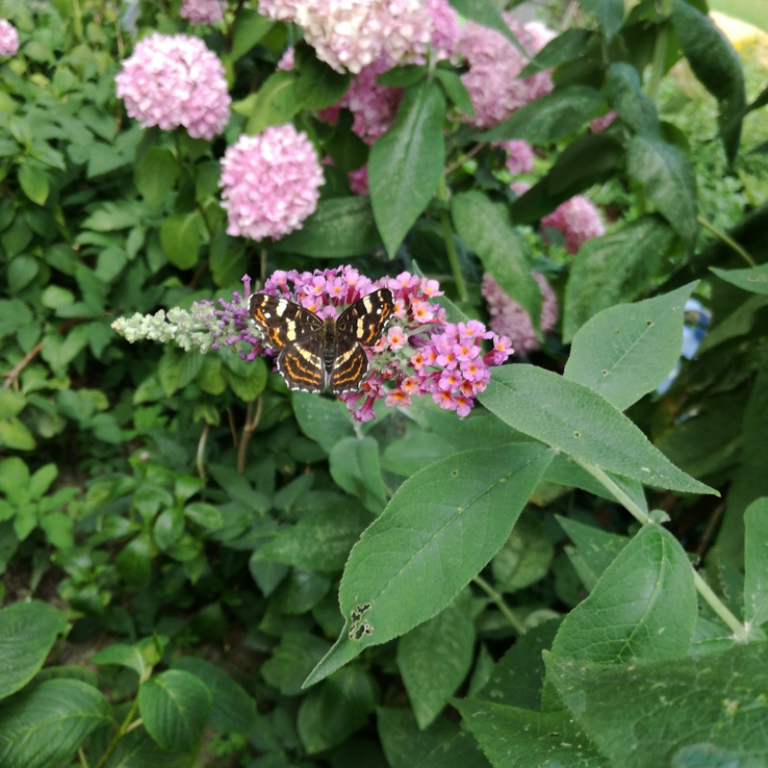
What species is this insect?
Araschnia levana
